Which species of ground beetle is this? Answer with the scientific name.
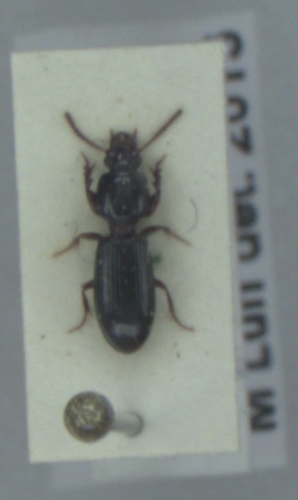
Clivina fossor
